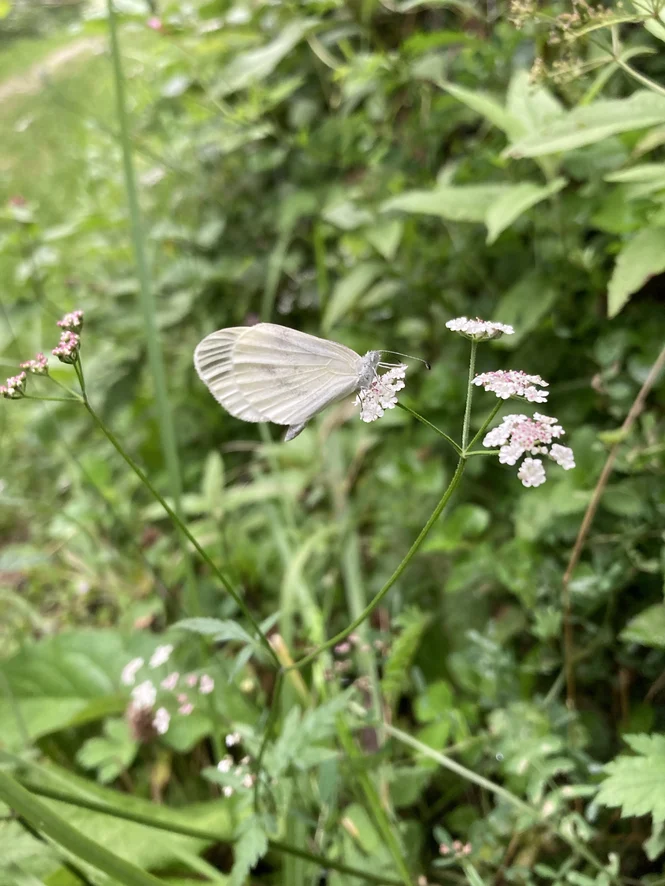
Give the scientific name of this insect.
Leptidea sinapis/juvernica
